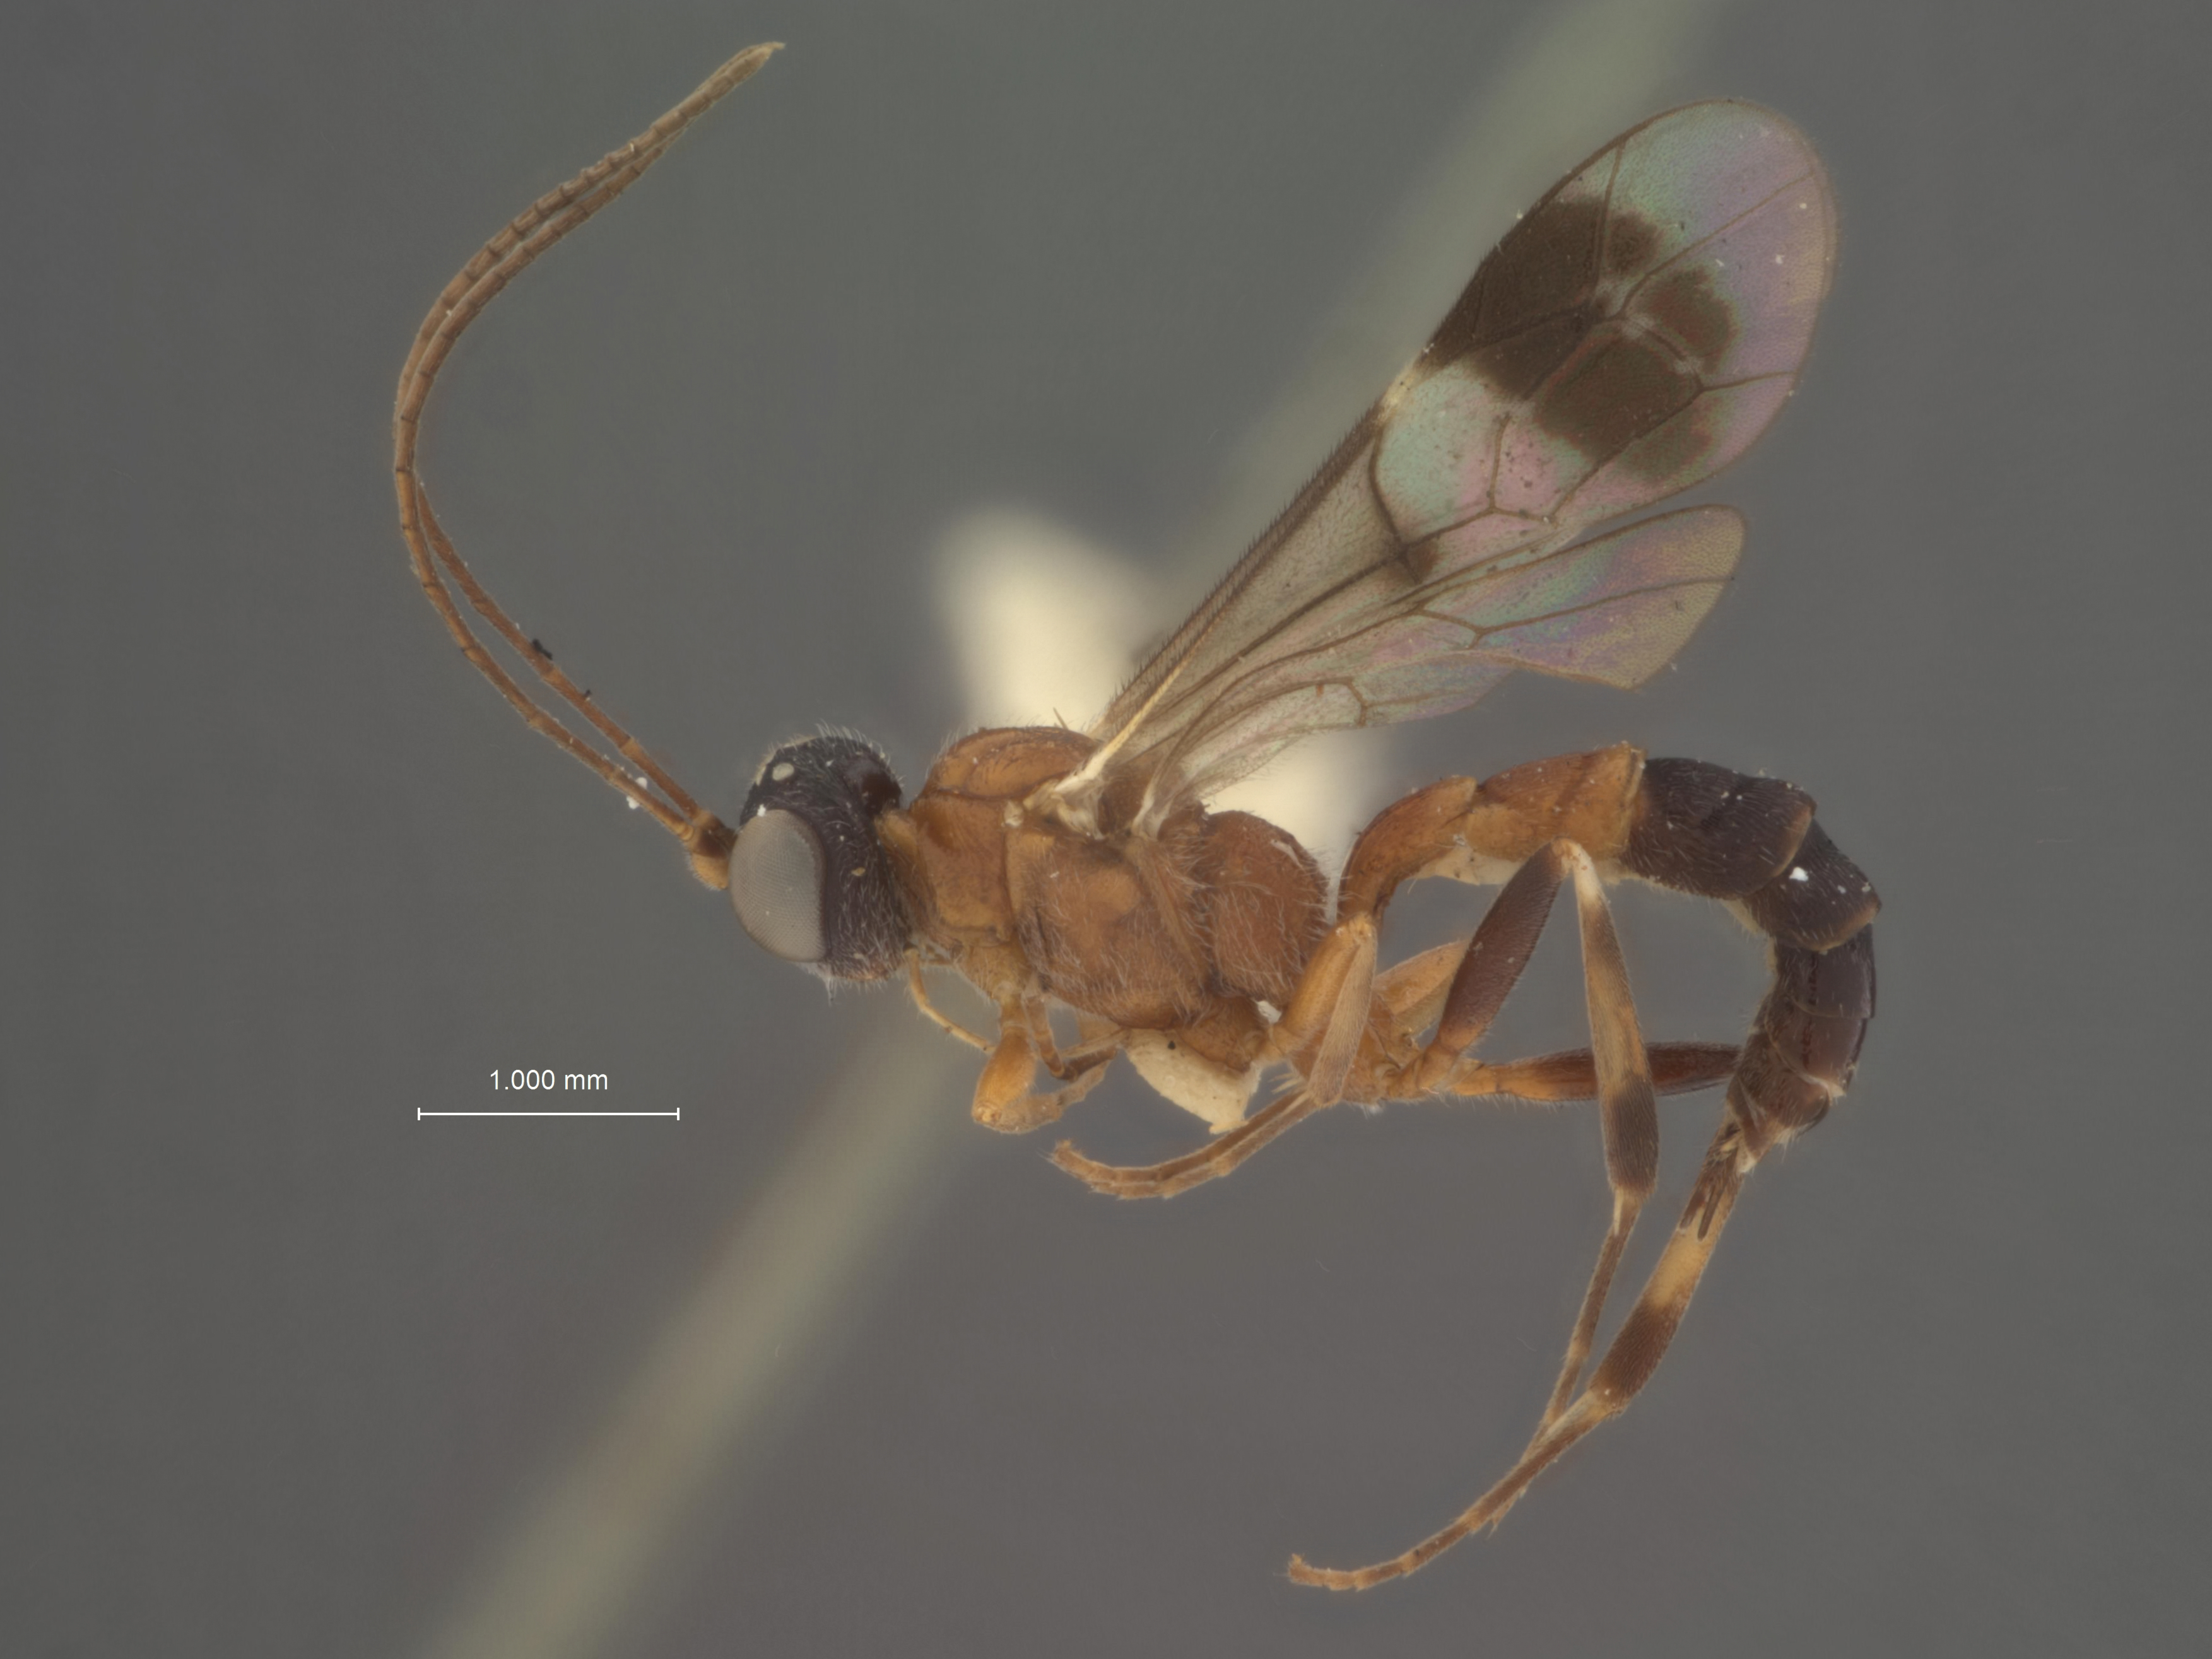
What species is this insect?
Syrites arealis
